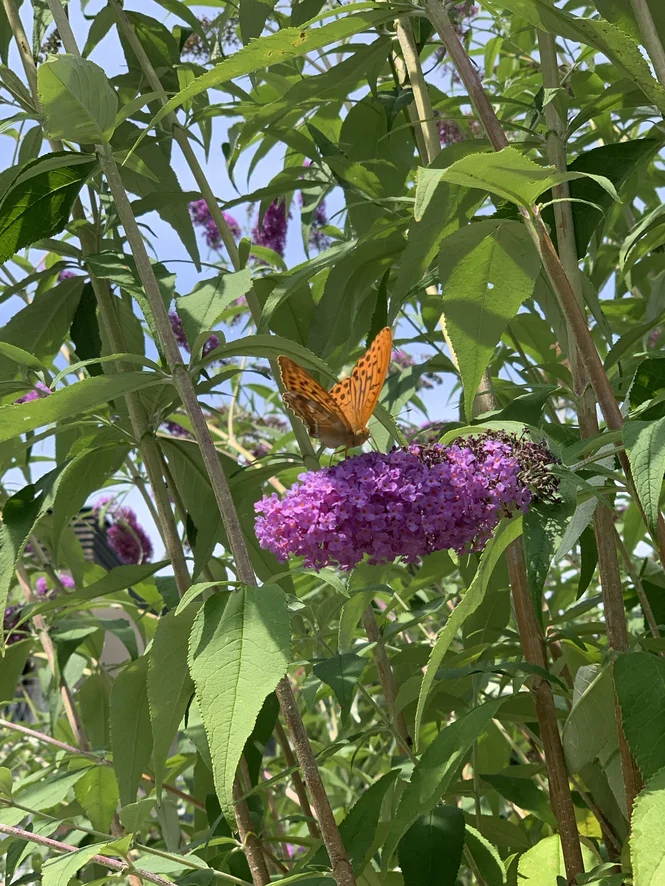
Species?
Argynnis paphia
